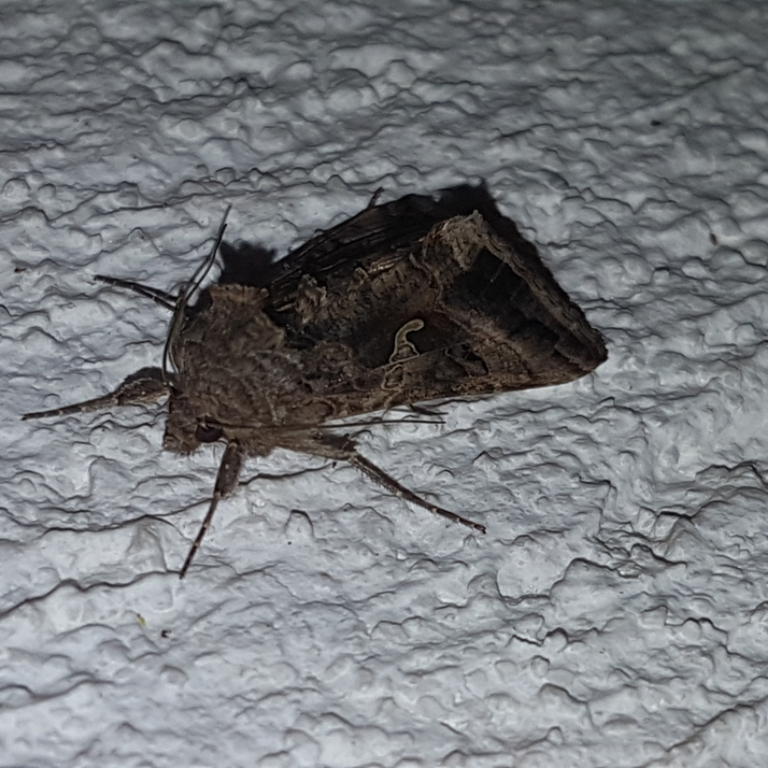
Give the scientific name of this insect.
Autographa gamma
